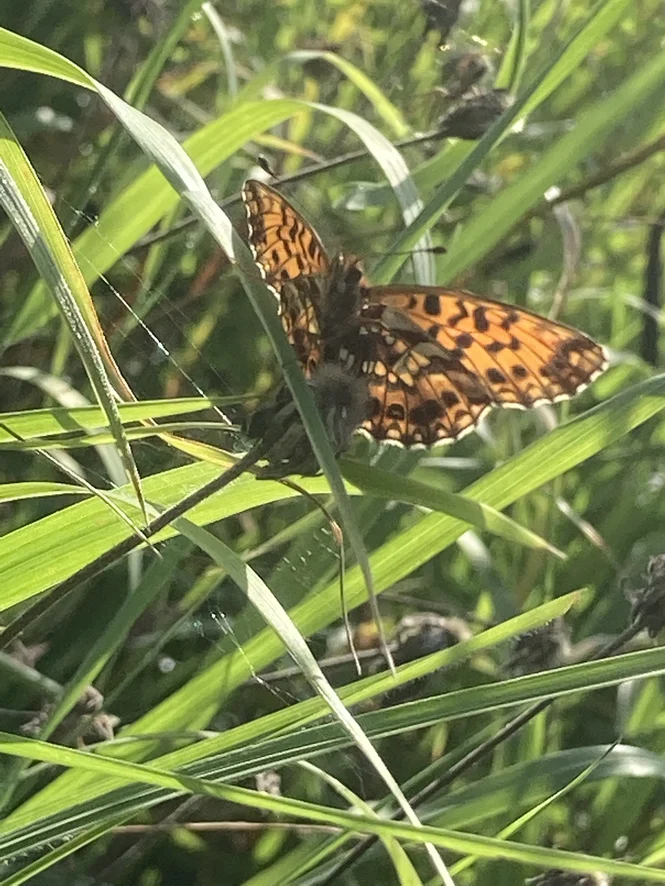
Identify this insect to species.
Boloria dia
